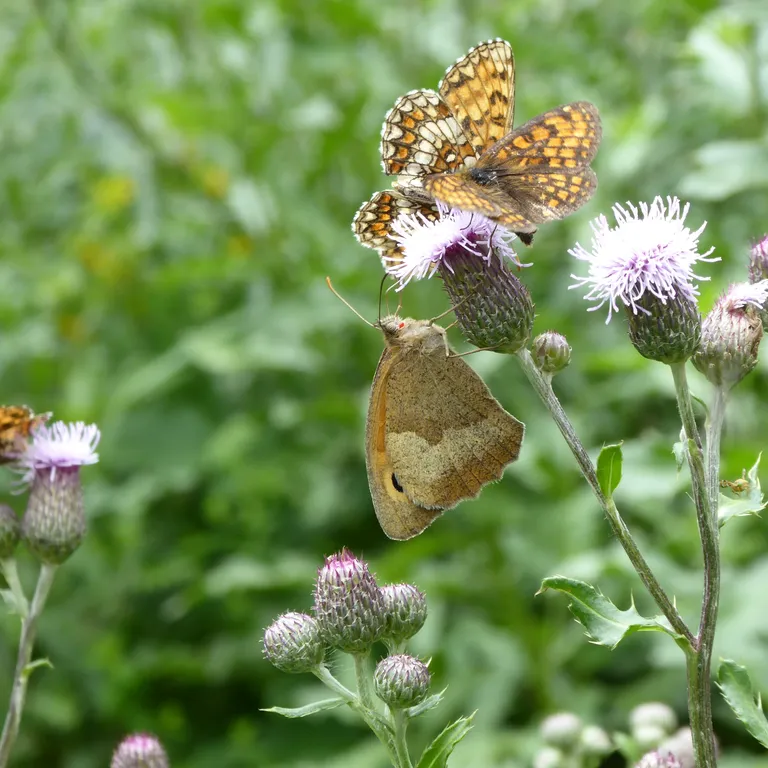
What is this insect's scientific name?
Maniola jurtina
